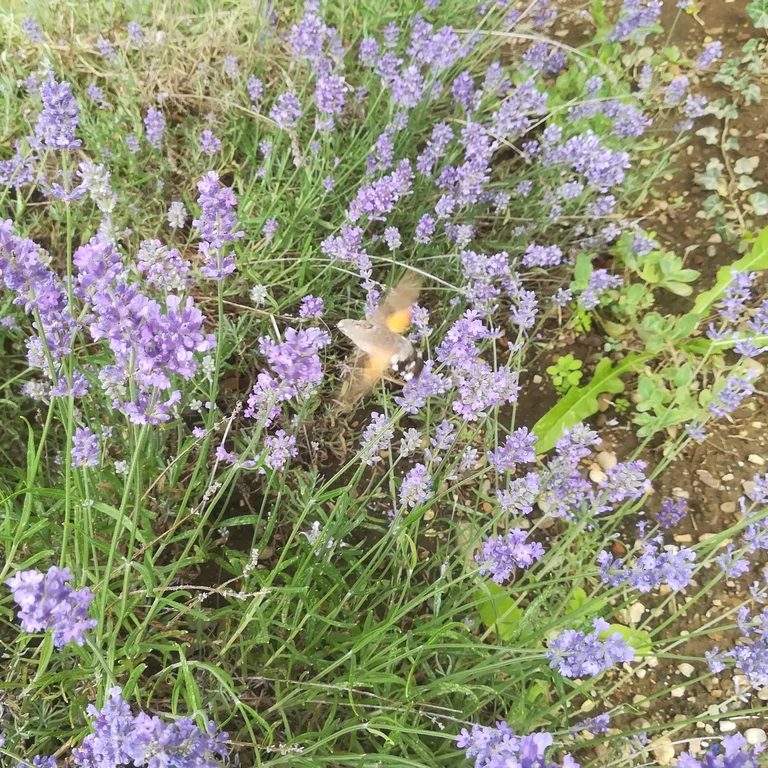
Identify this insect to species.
Macroglossum stellatarum
